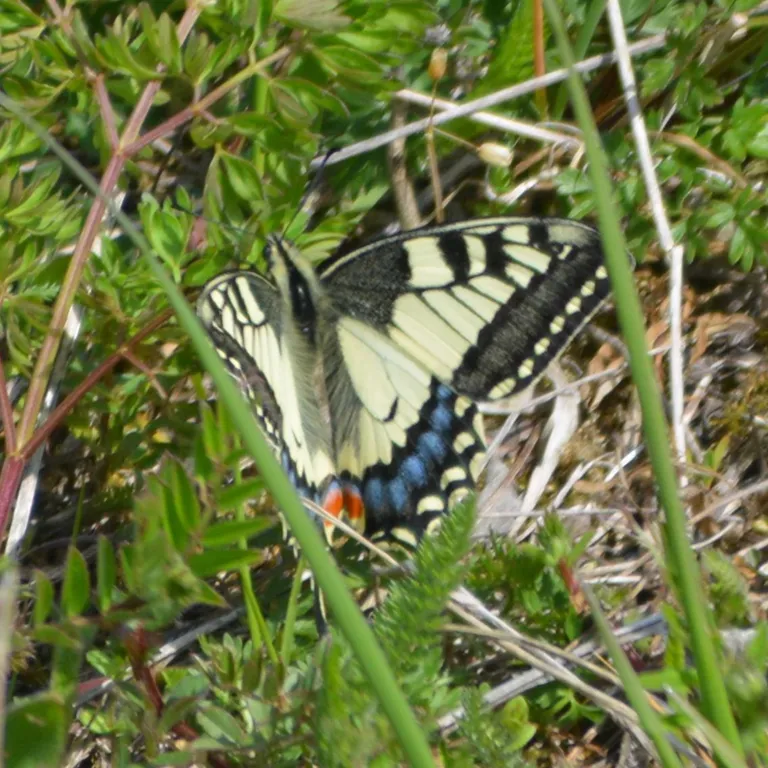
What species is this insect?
Papilio machaon
